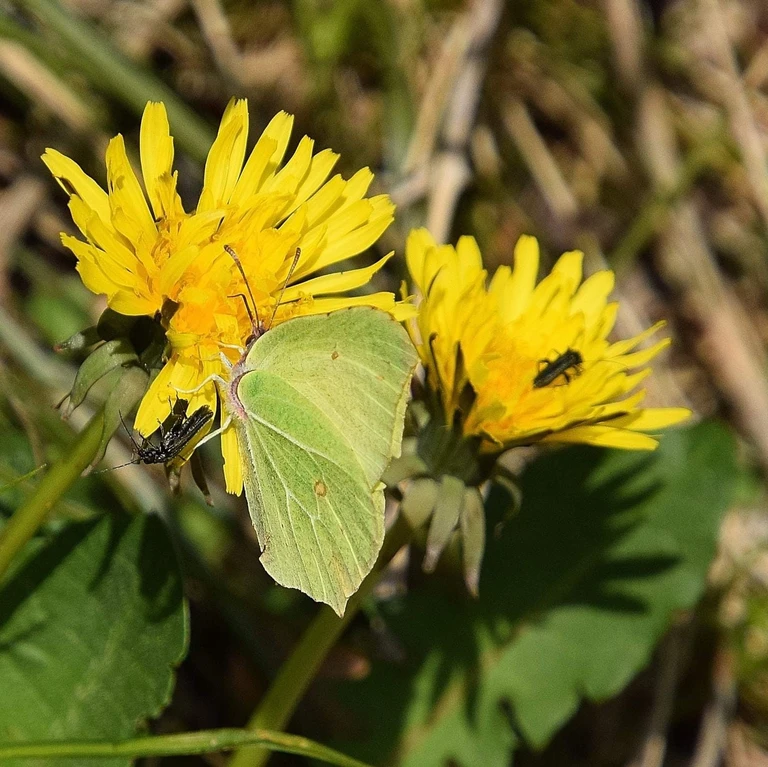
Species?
Gonepteryx rhamni
